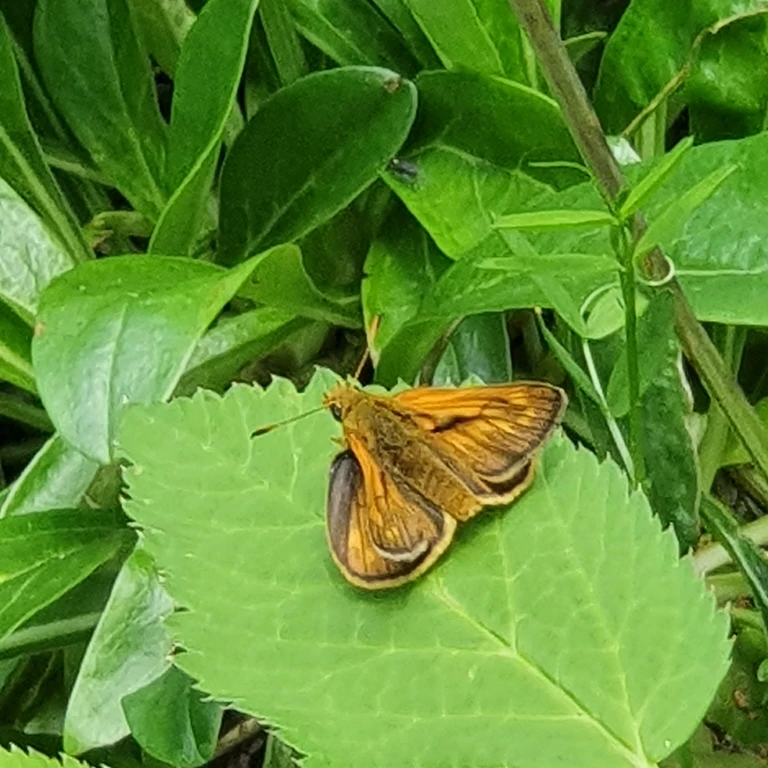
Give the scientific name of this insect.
Ochlodes sylvanus (also Ochlodes venata)
